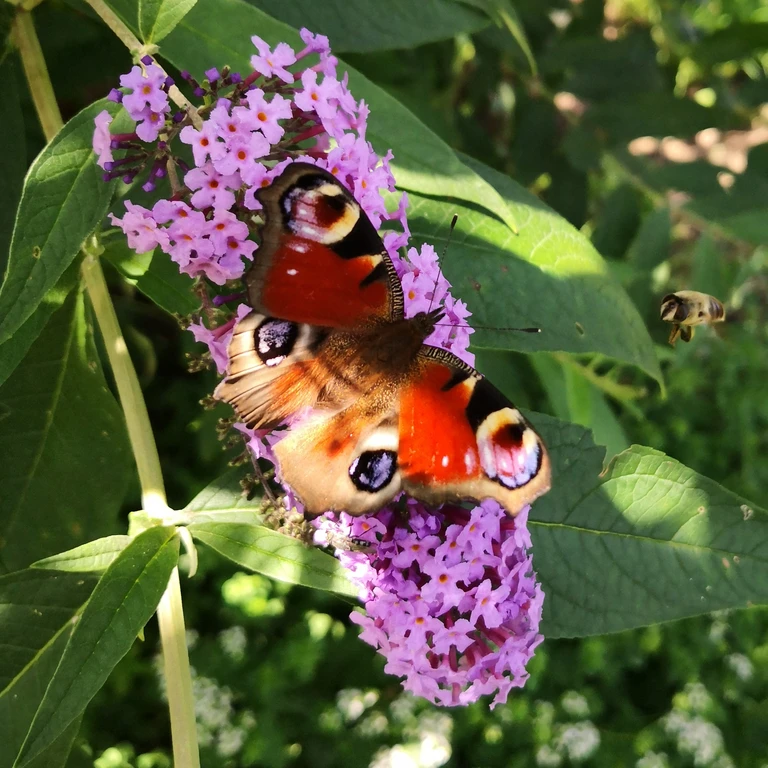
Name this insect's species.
Aglais io
